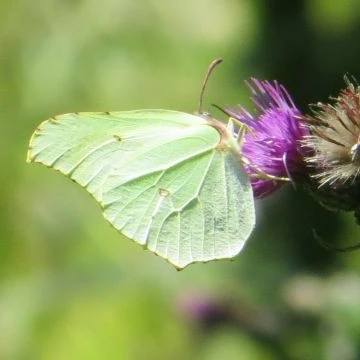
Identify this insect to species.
Gonepteryx rhamni
